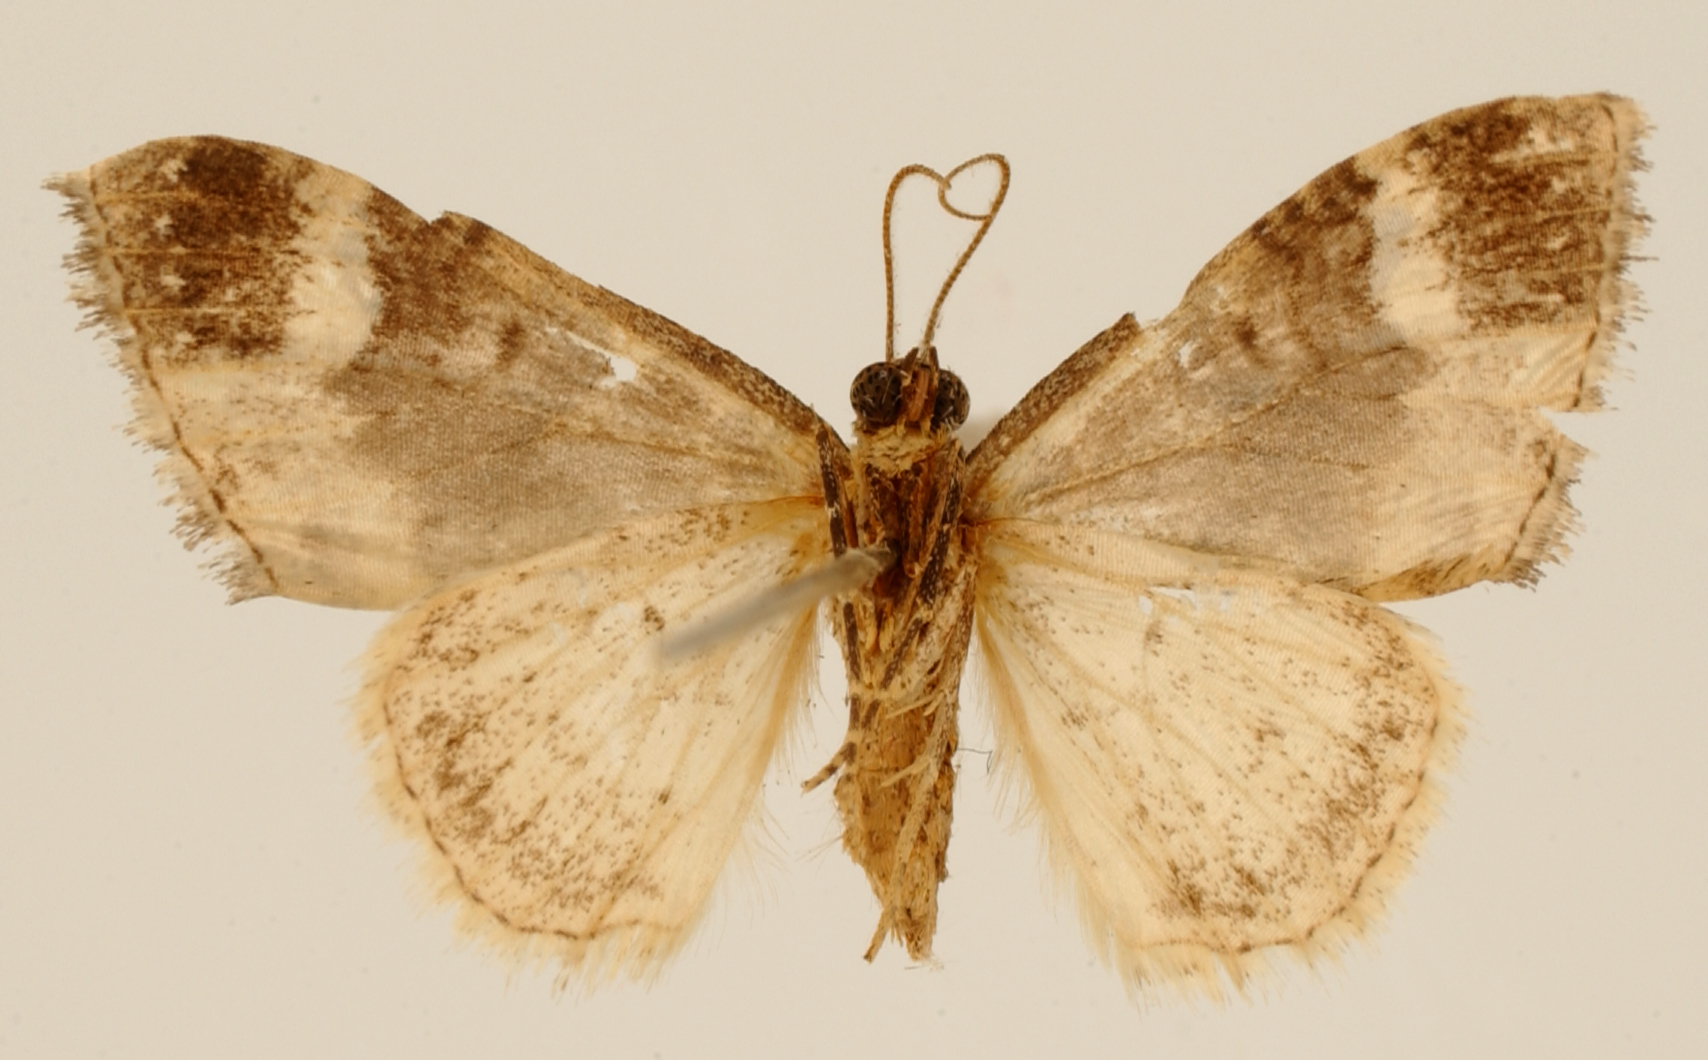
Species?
Hammaptera vilaria
